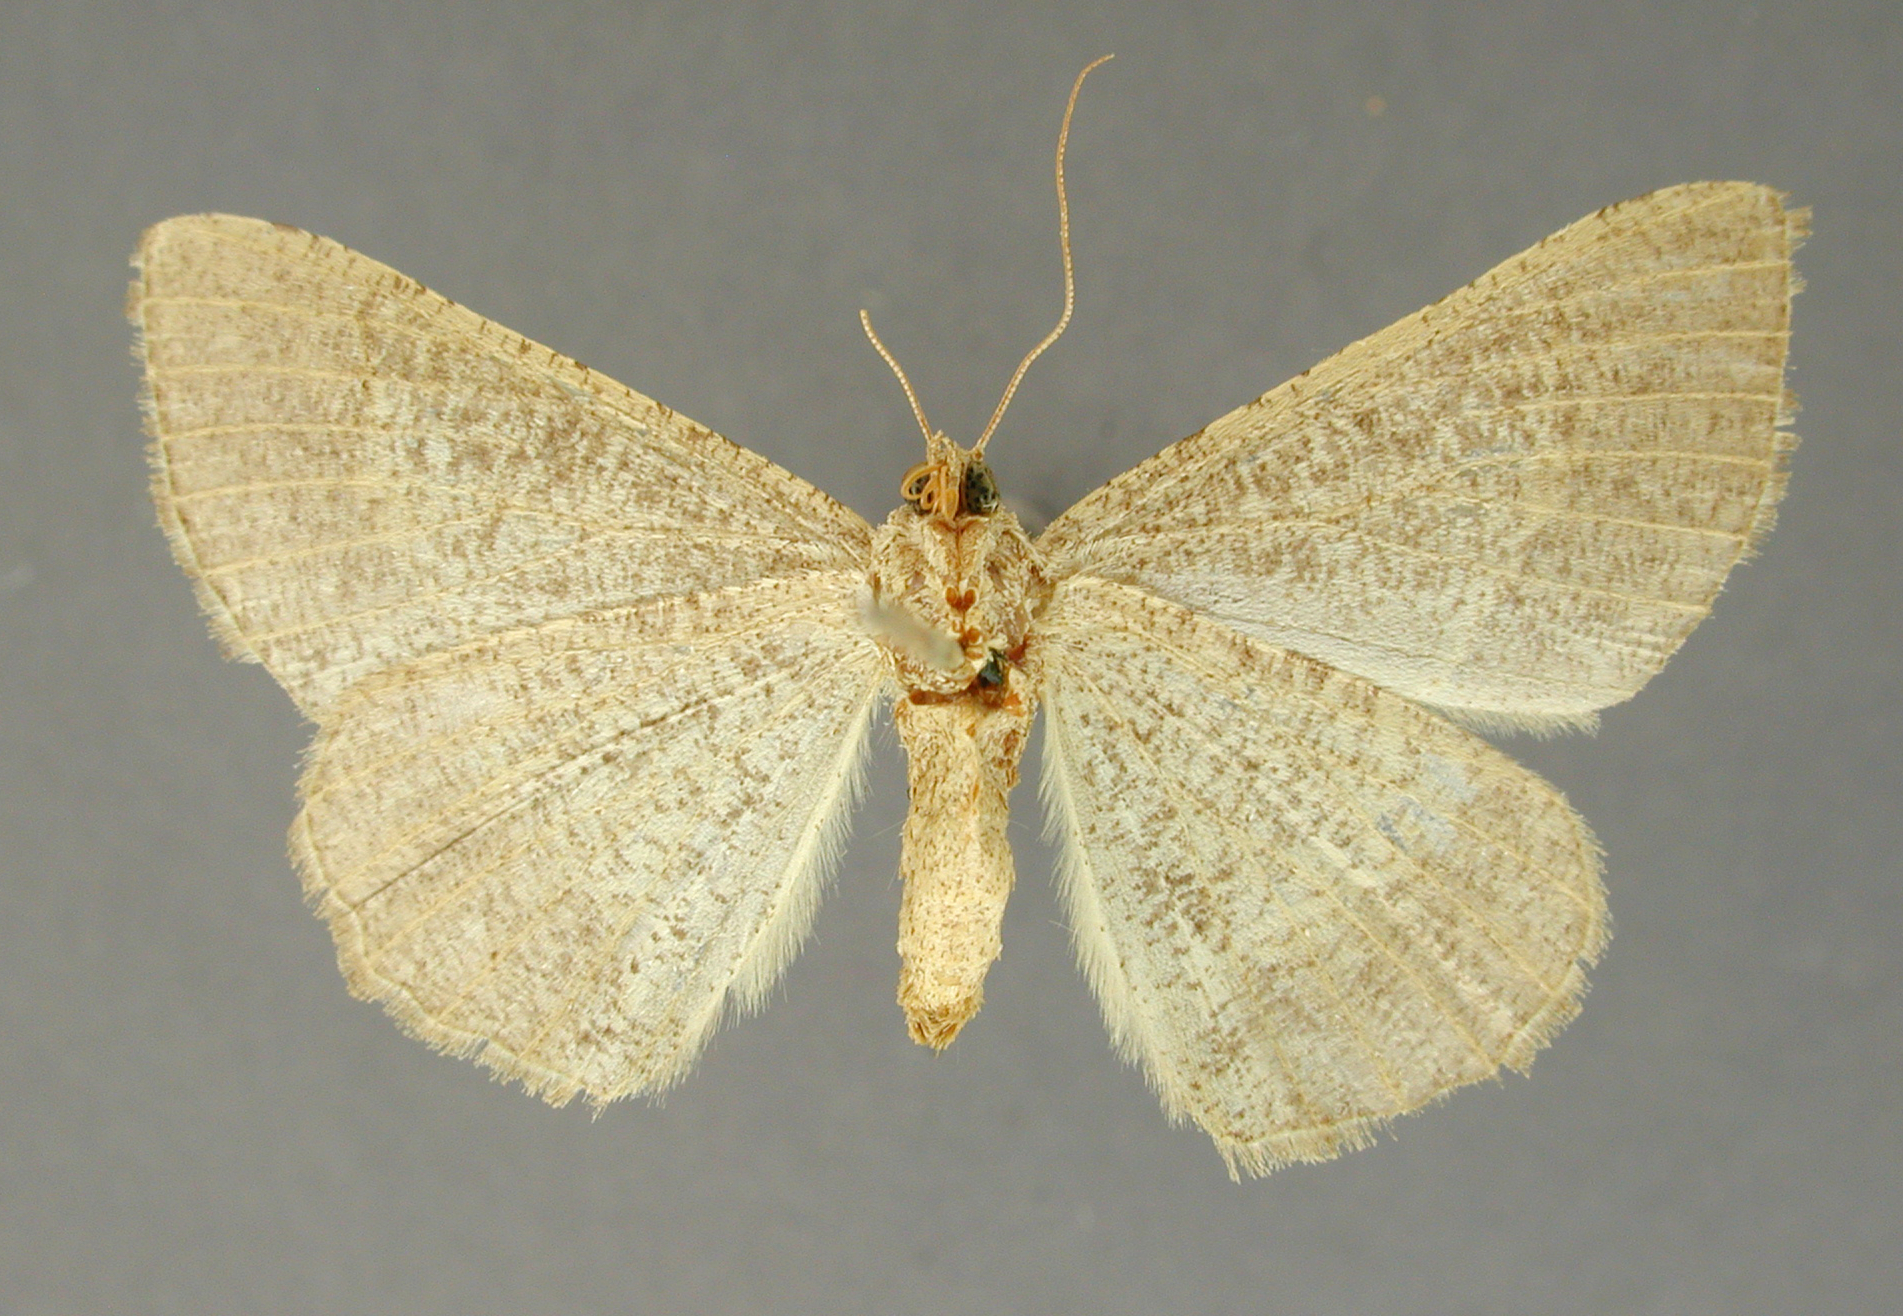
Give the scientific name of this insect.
Tephrina guadarana
